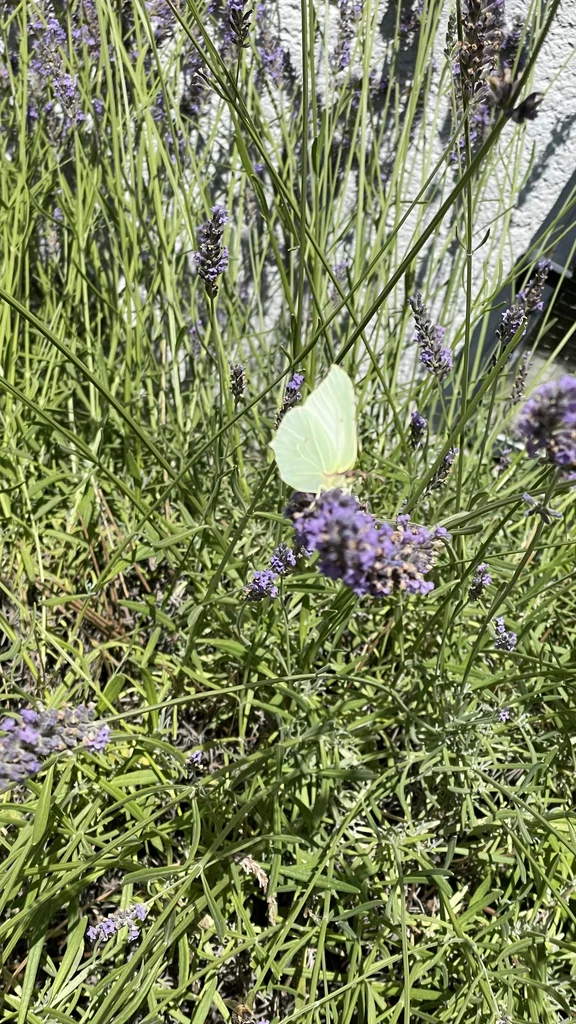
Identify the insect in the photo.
Gonepteryx rhamni
